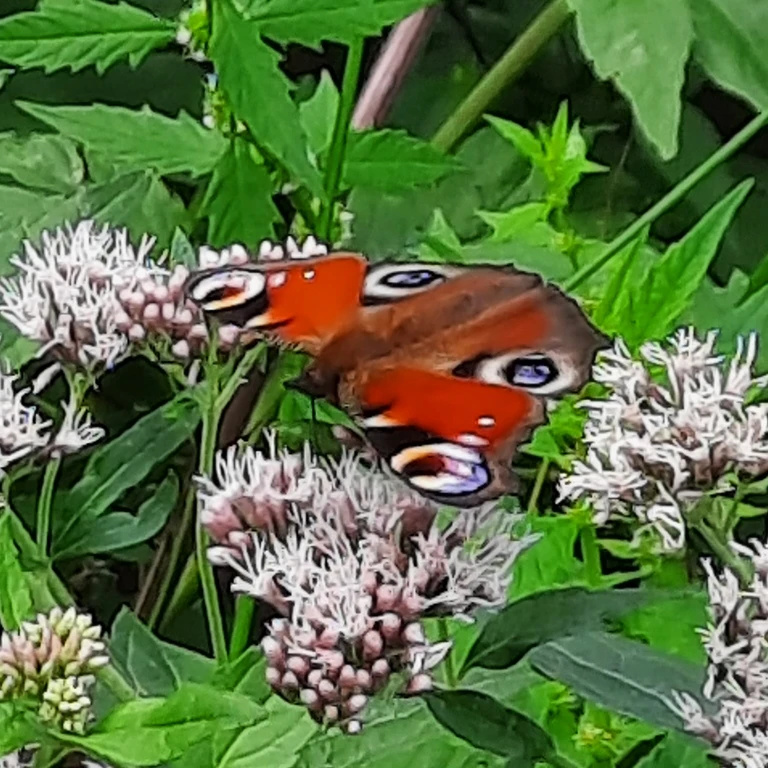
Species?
Aglais io
